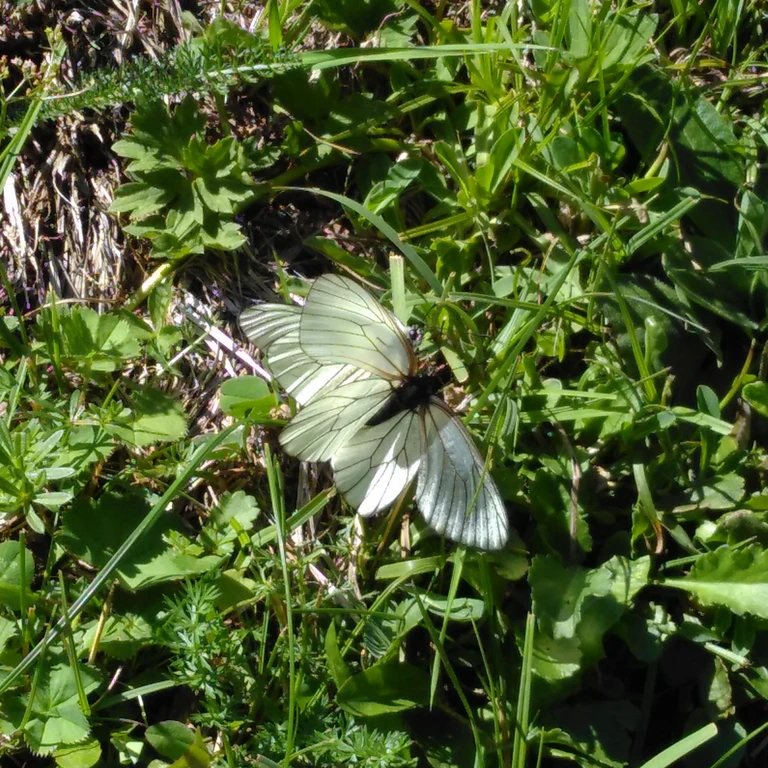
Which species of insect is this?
Aporia crataegi
